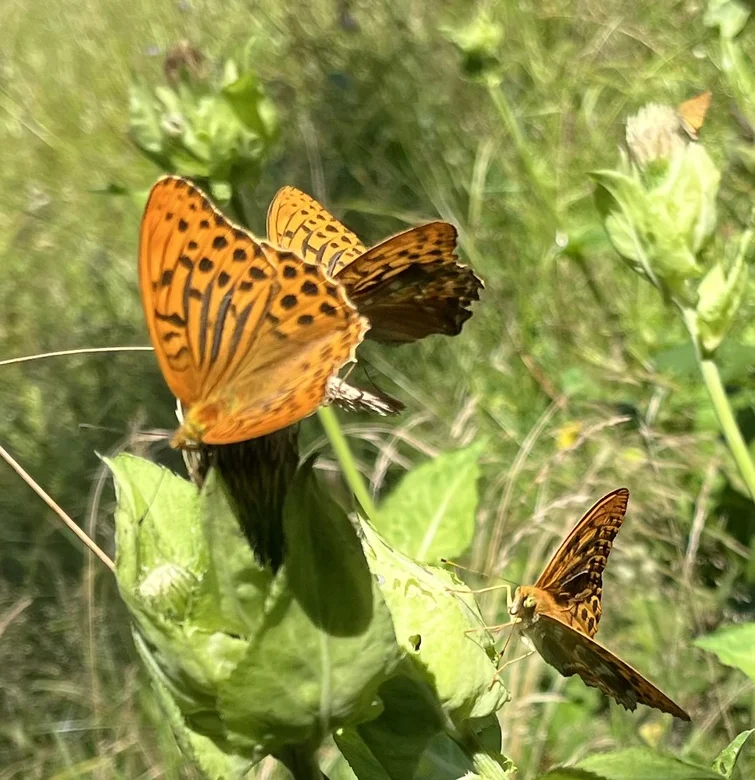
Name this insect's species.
Argynnis paphia
